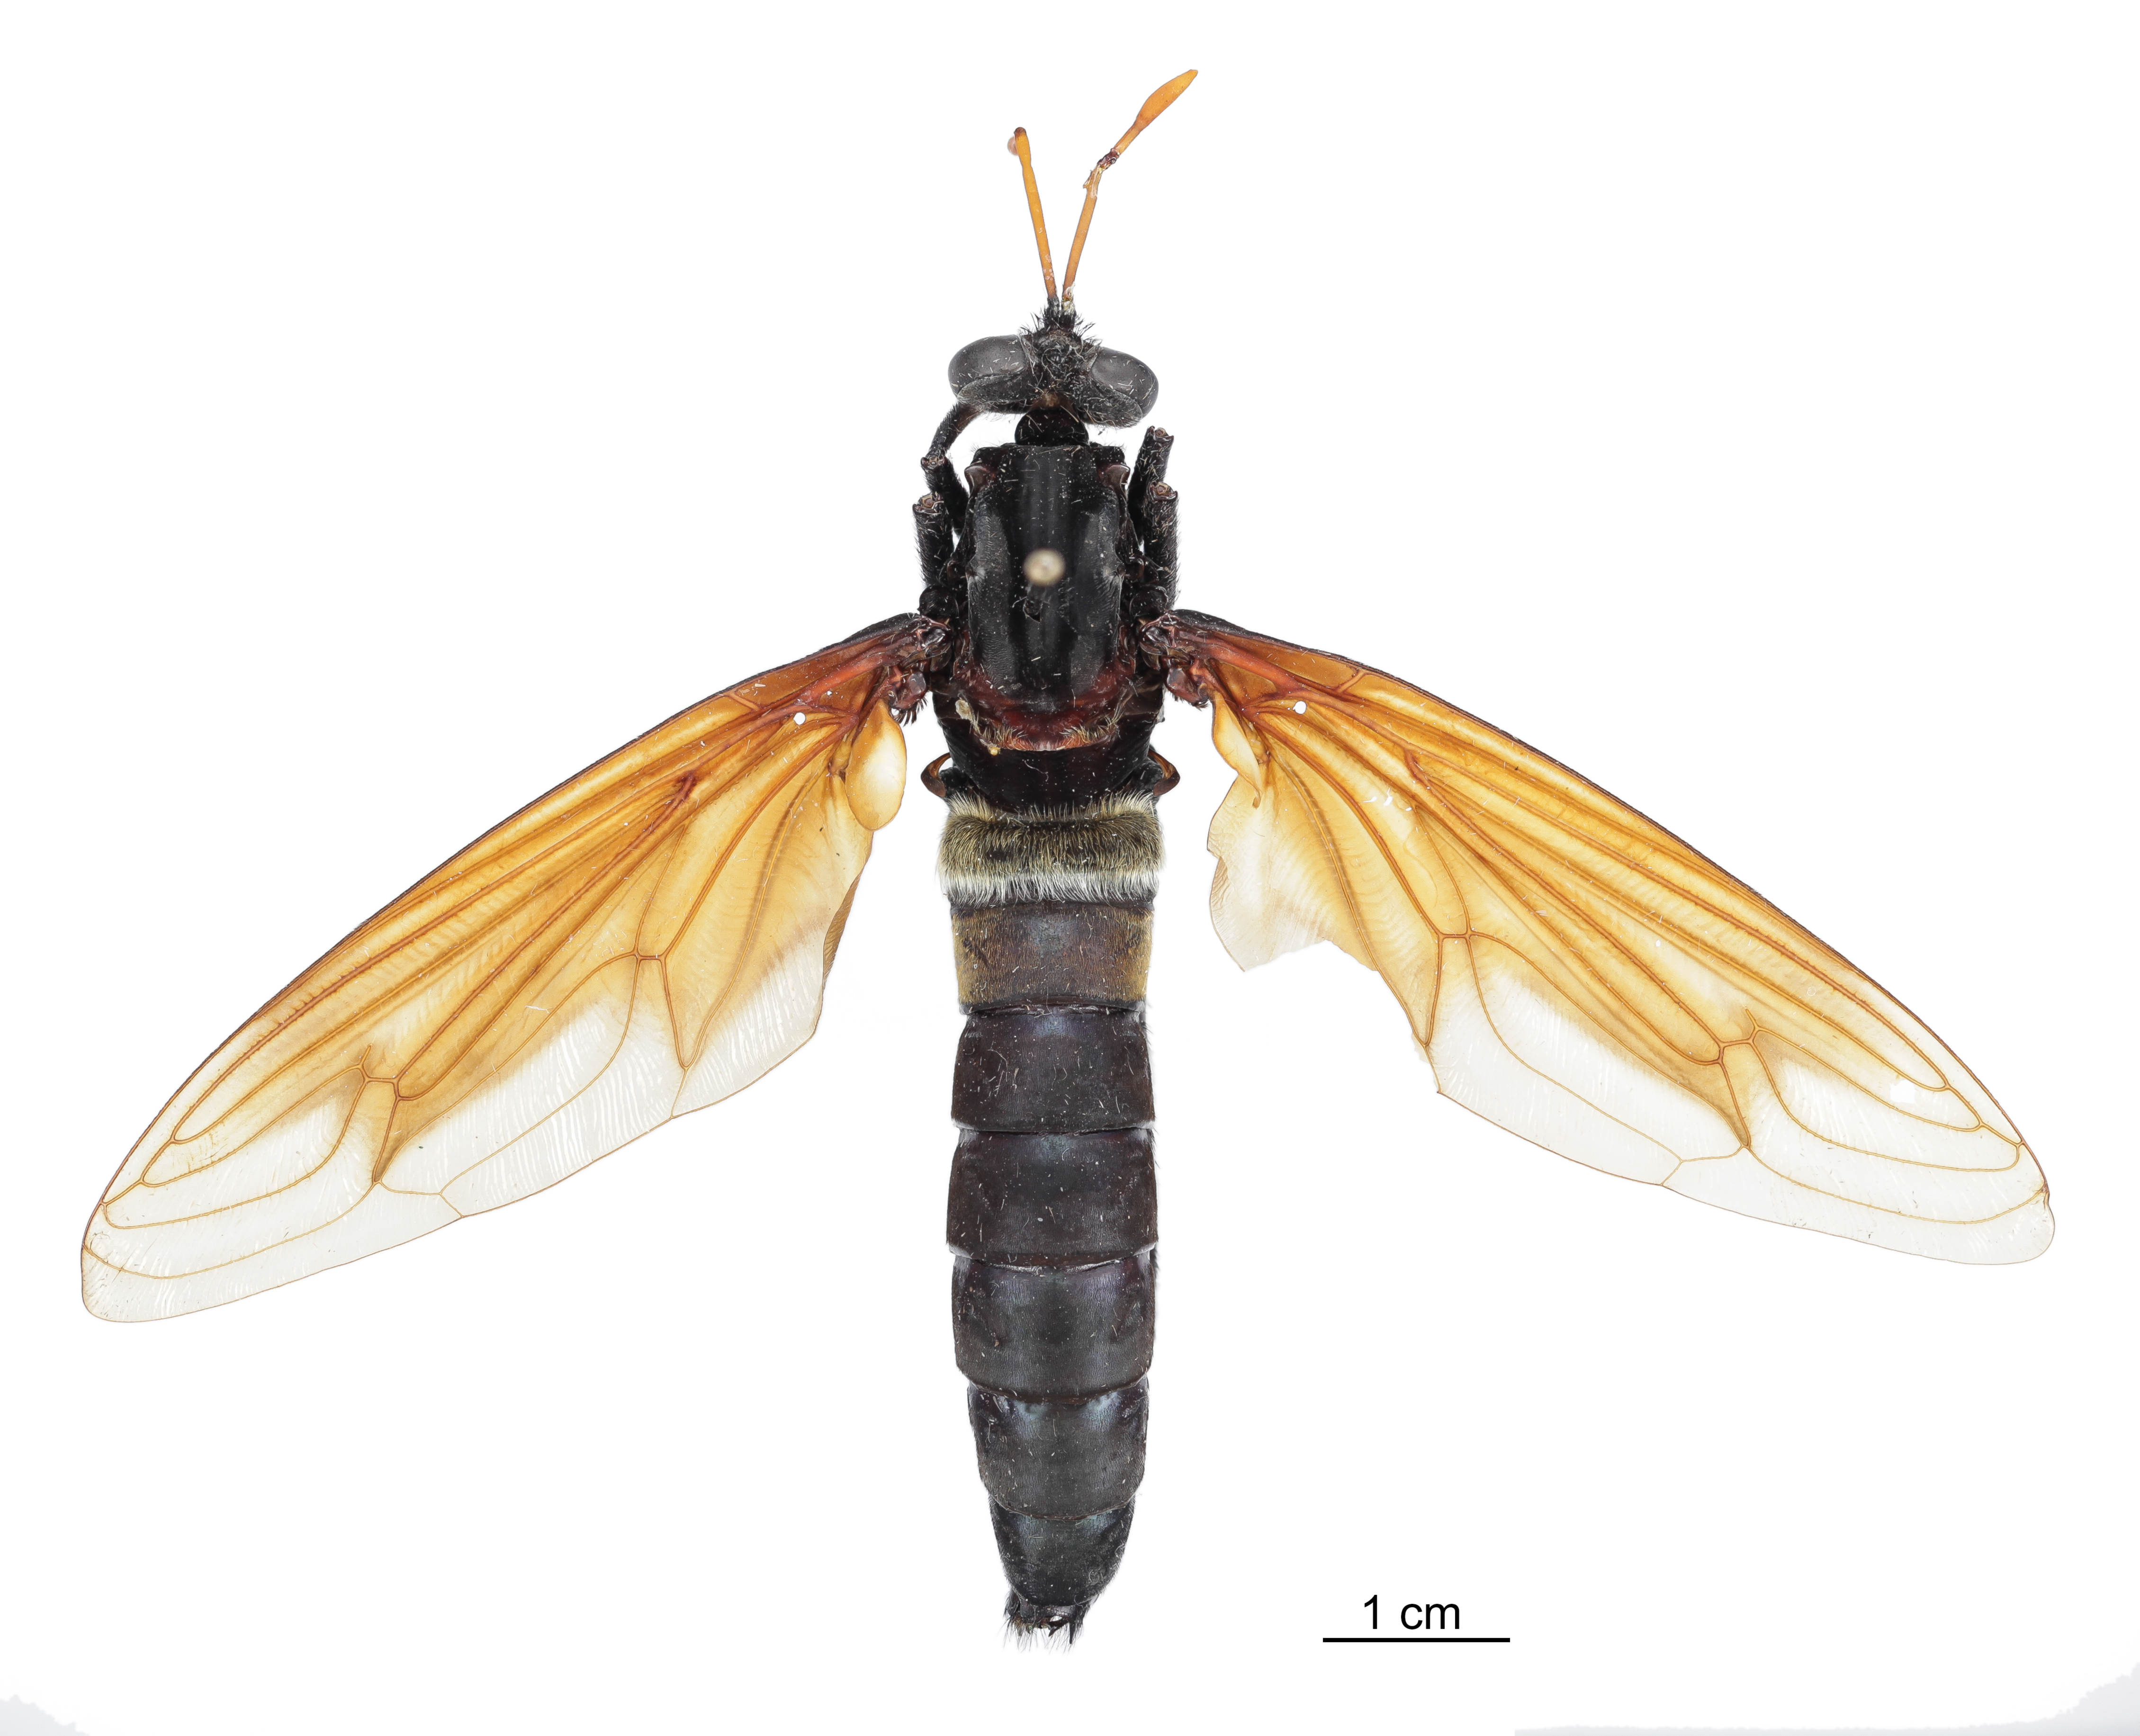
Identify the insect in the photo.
Gauromydas mystaceus
